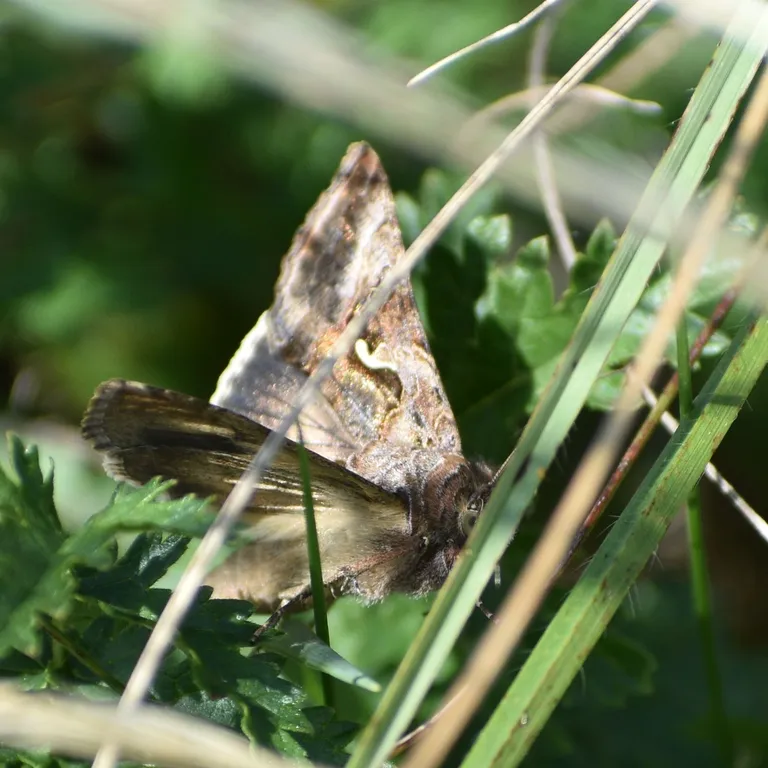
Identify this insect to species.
Autographa gamma
